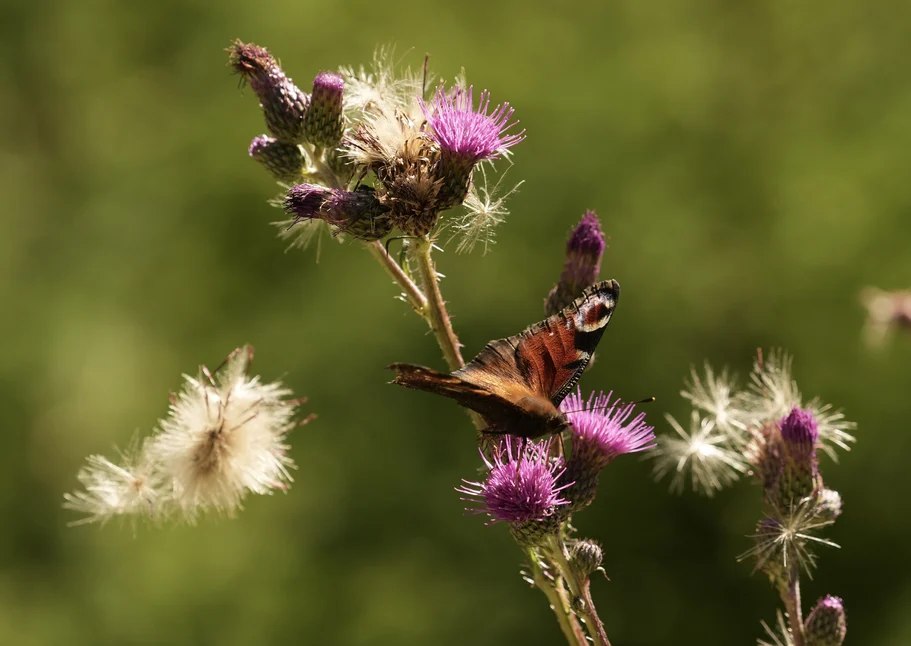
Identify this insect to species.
Aglais io
